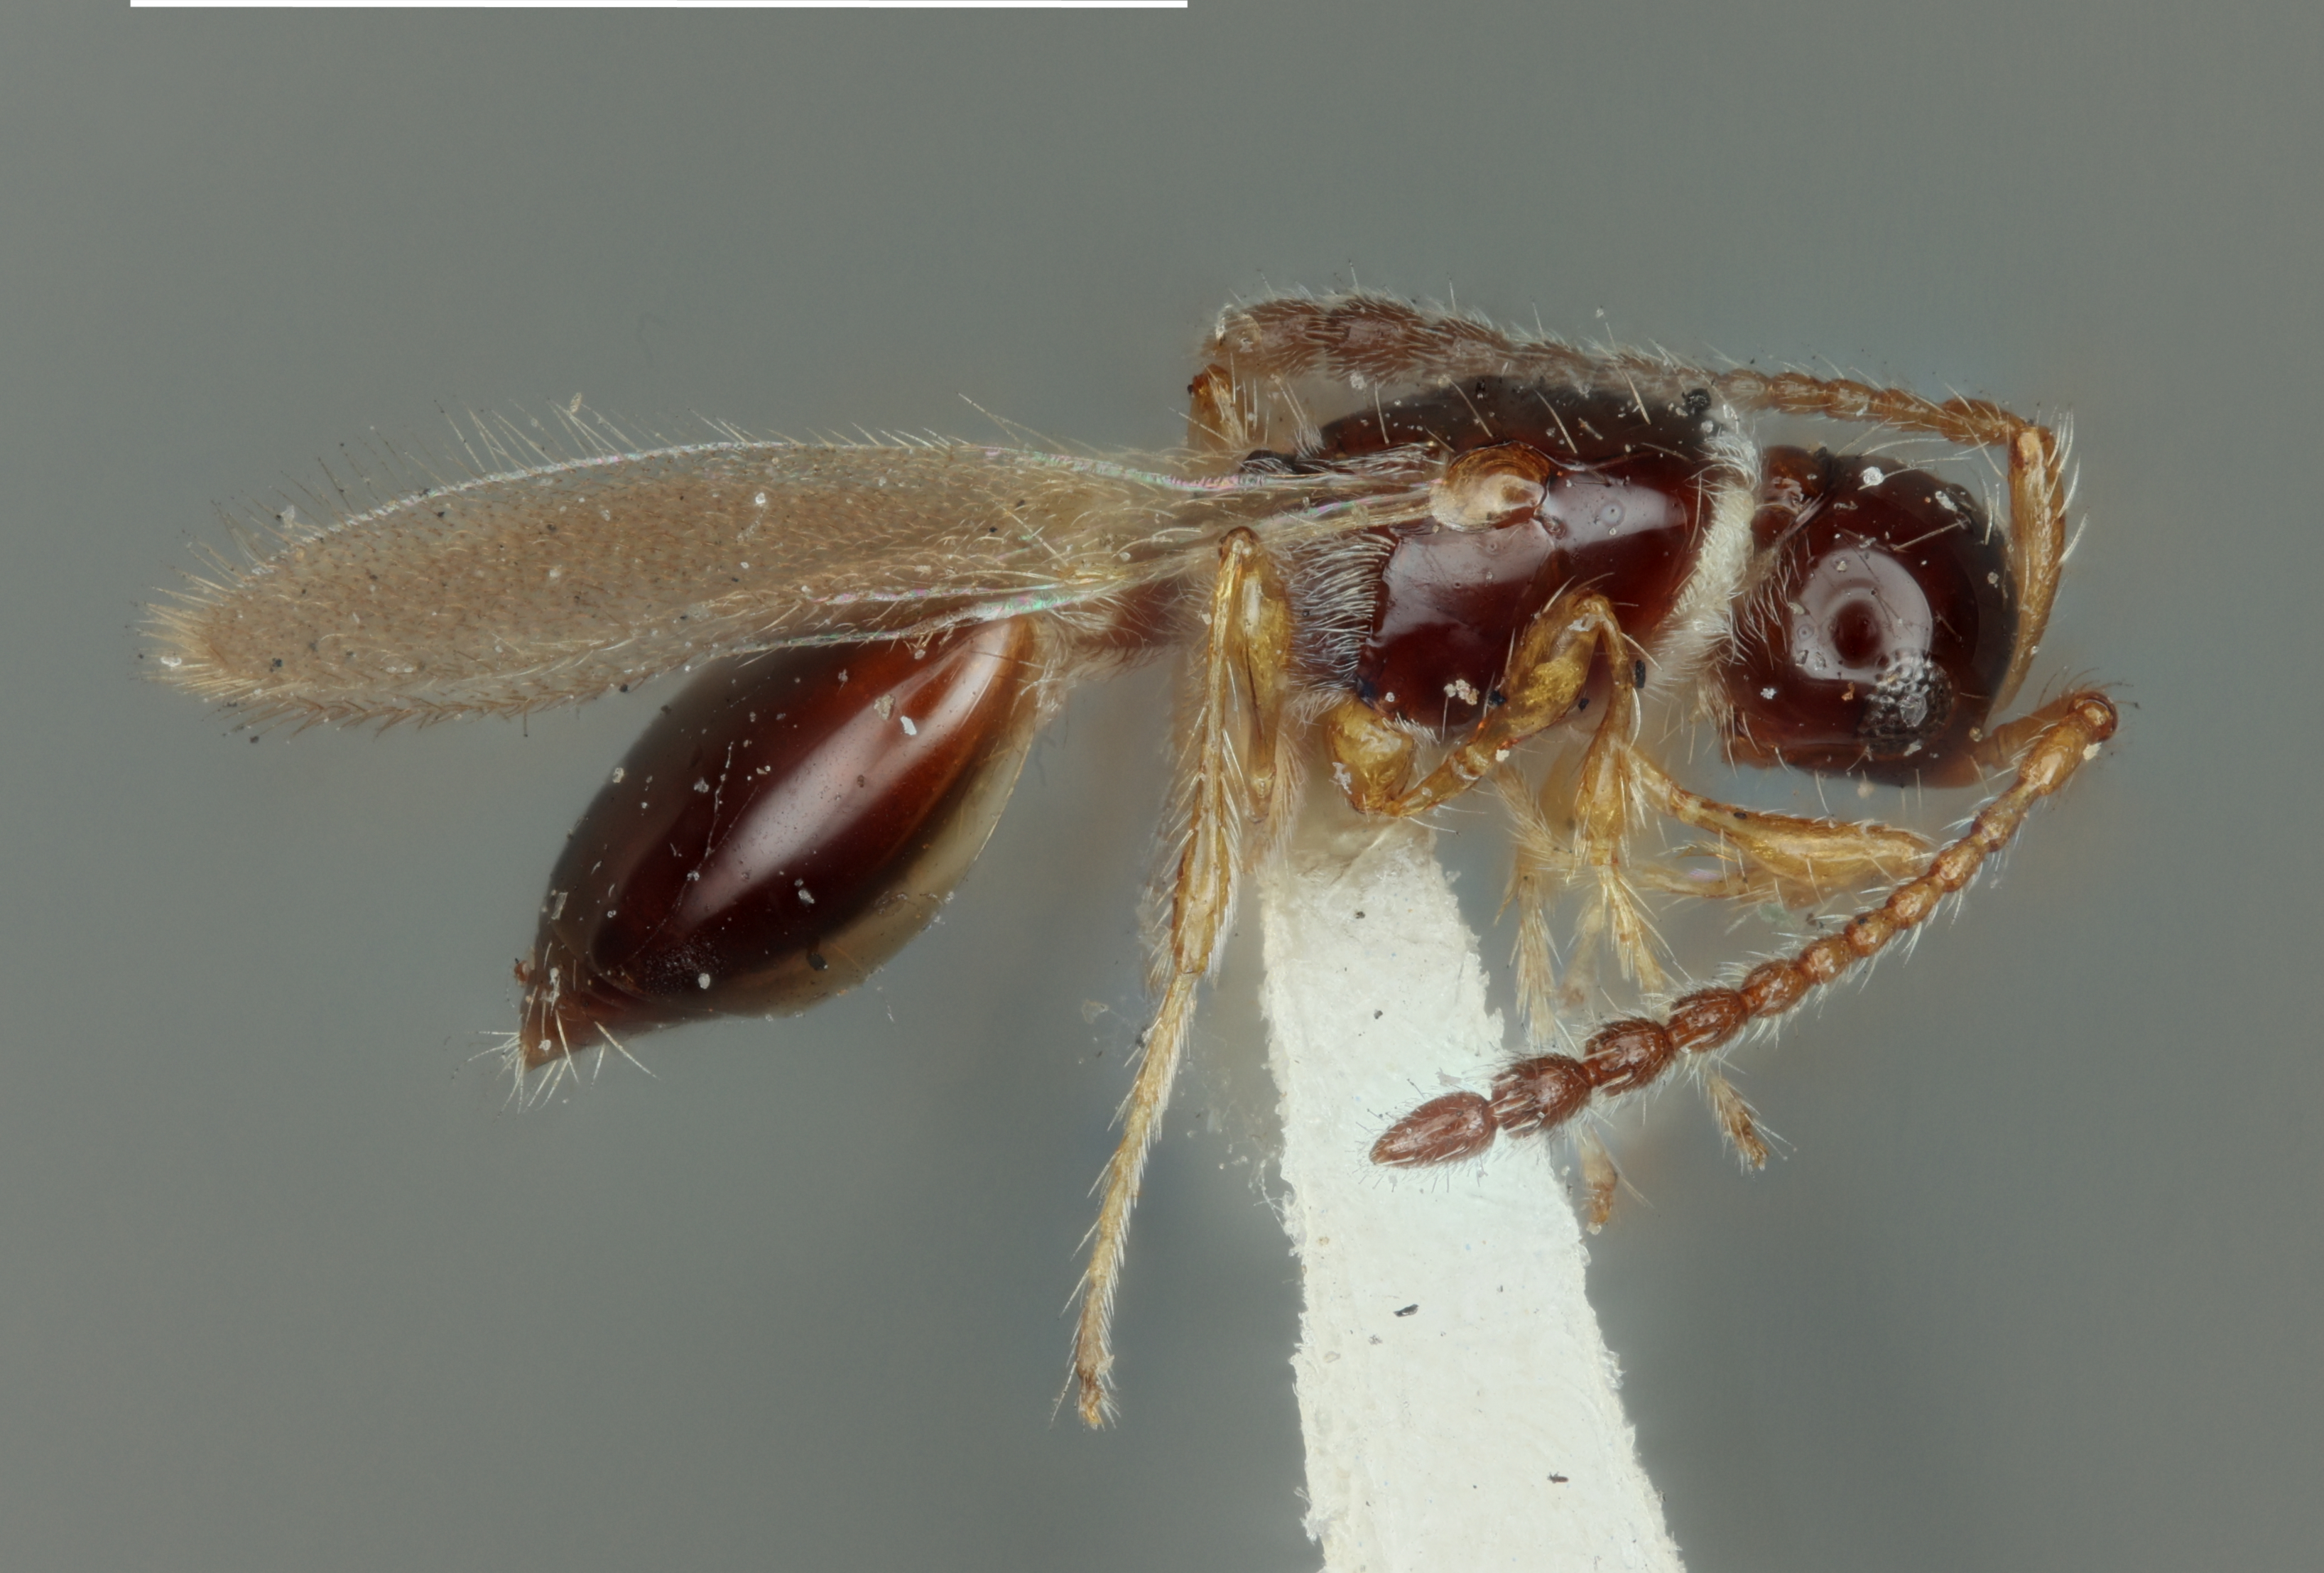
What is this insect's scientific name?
Trichopria parkeri
